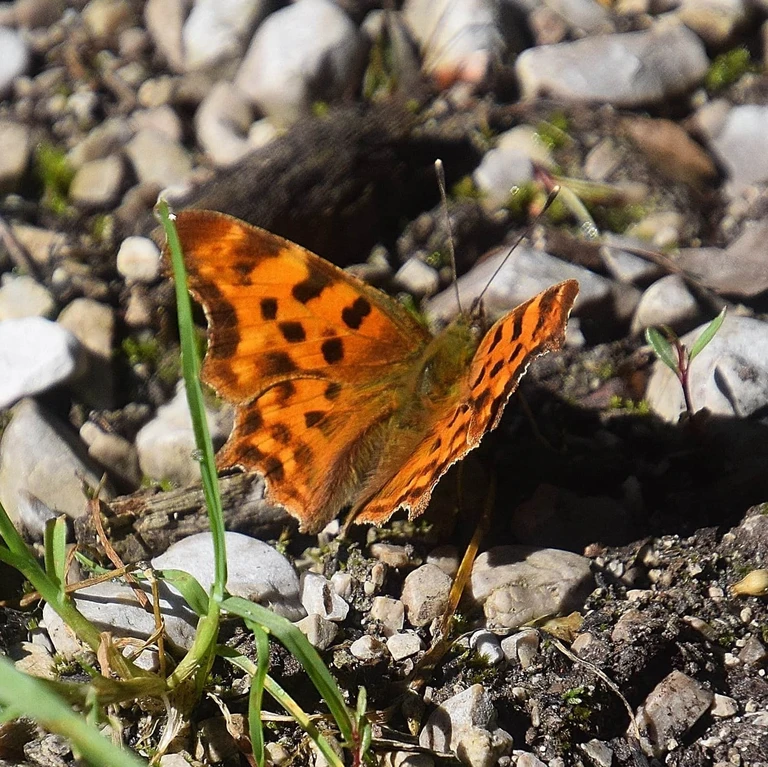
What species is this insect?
Polygonia c-album
